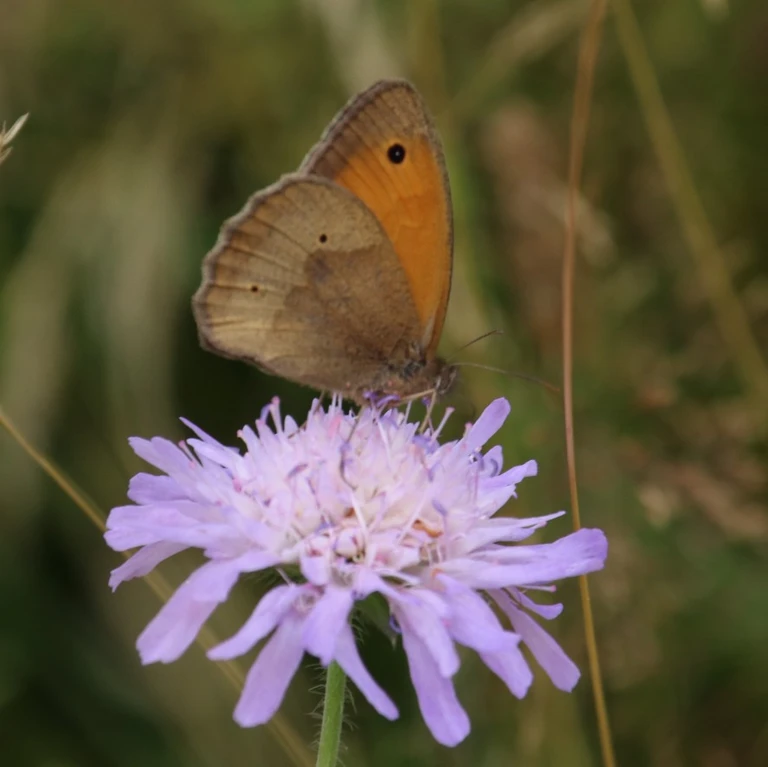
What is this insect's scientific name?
Maniola jurtina
